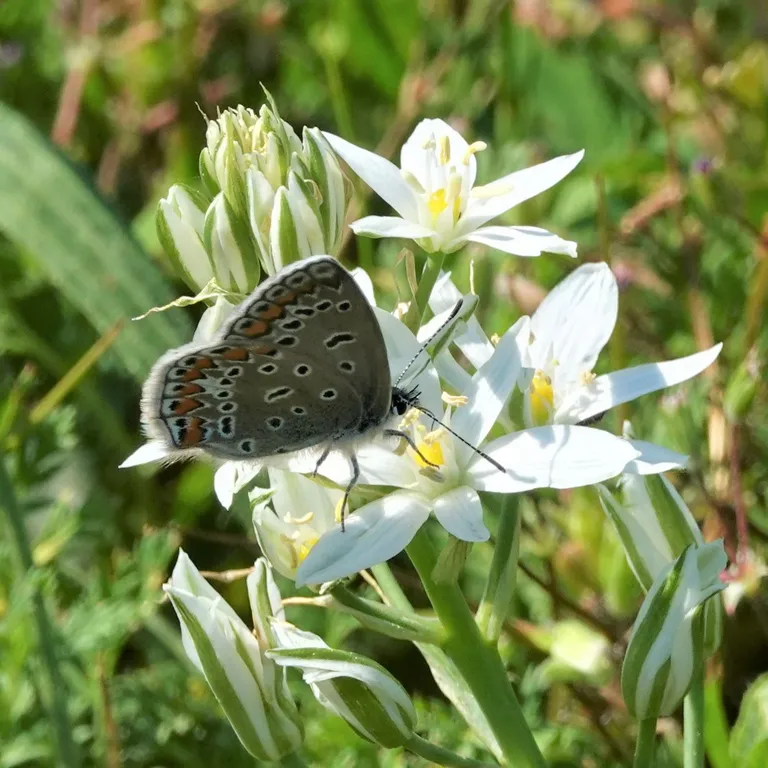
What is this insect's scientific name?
Polyommatus icarus
